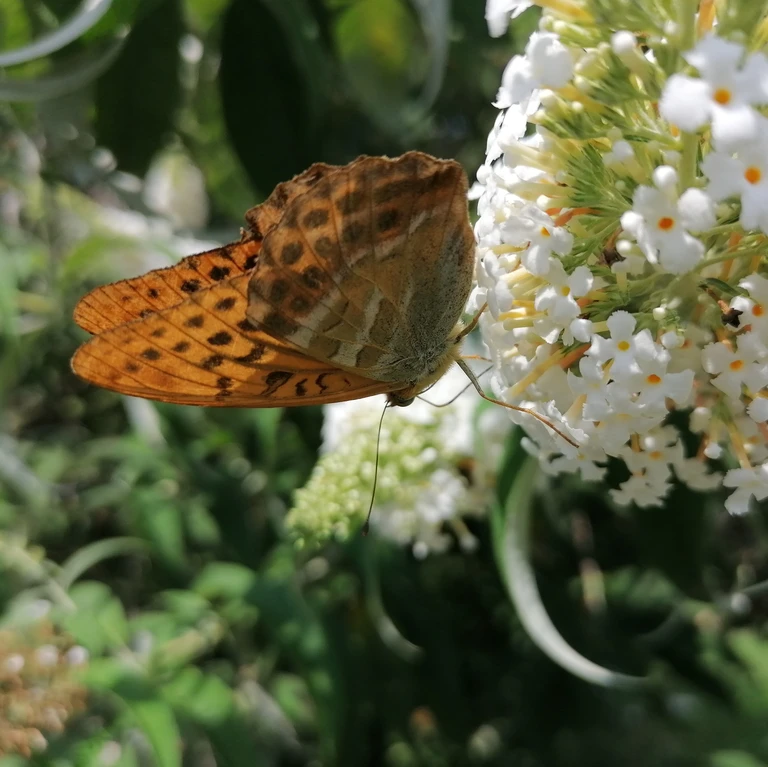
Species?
Argynnis paphia
